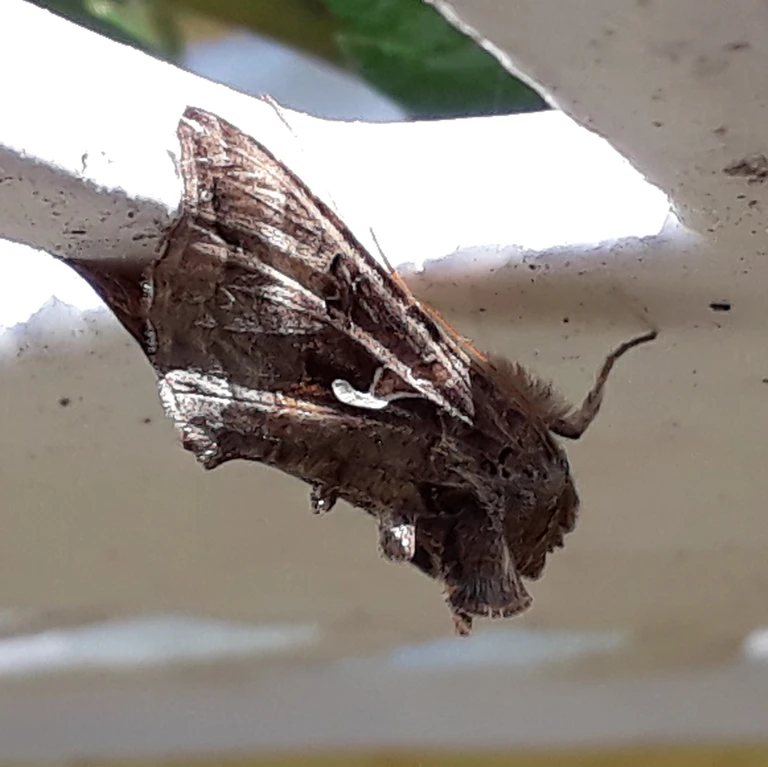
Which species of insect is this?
Autographa gamma
